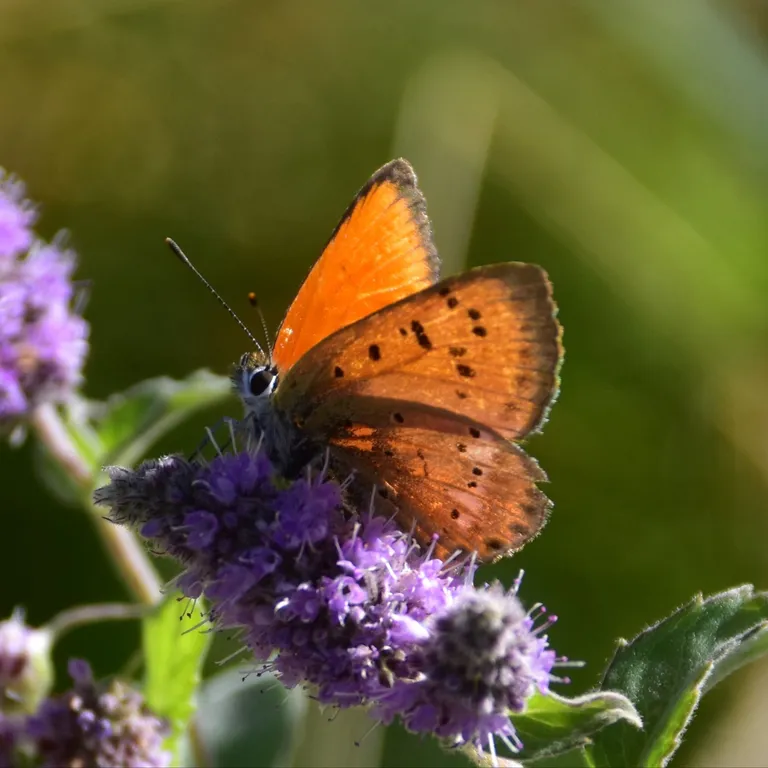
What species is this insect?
Lycaena virgaureae
